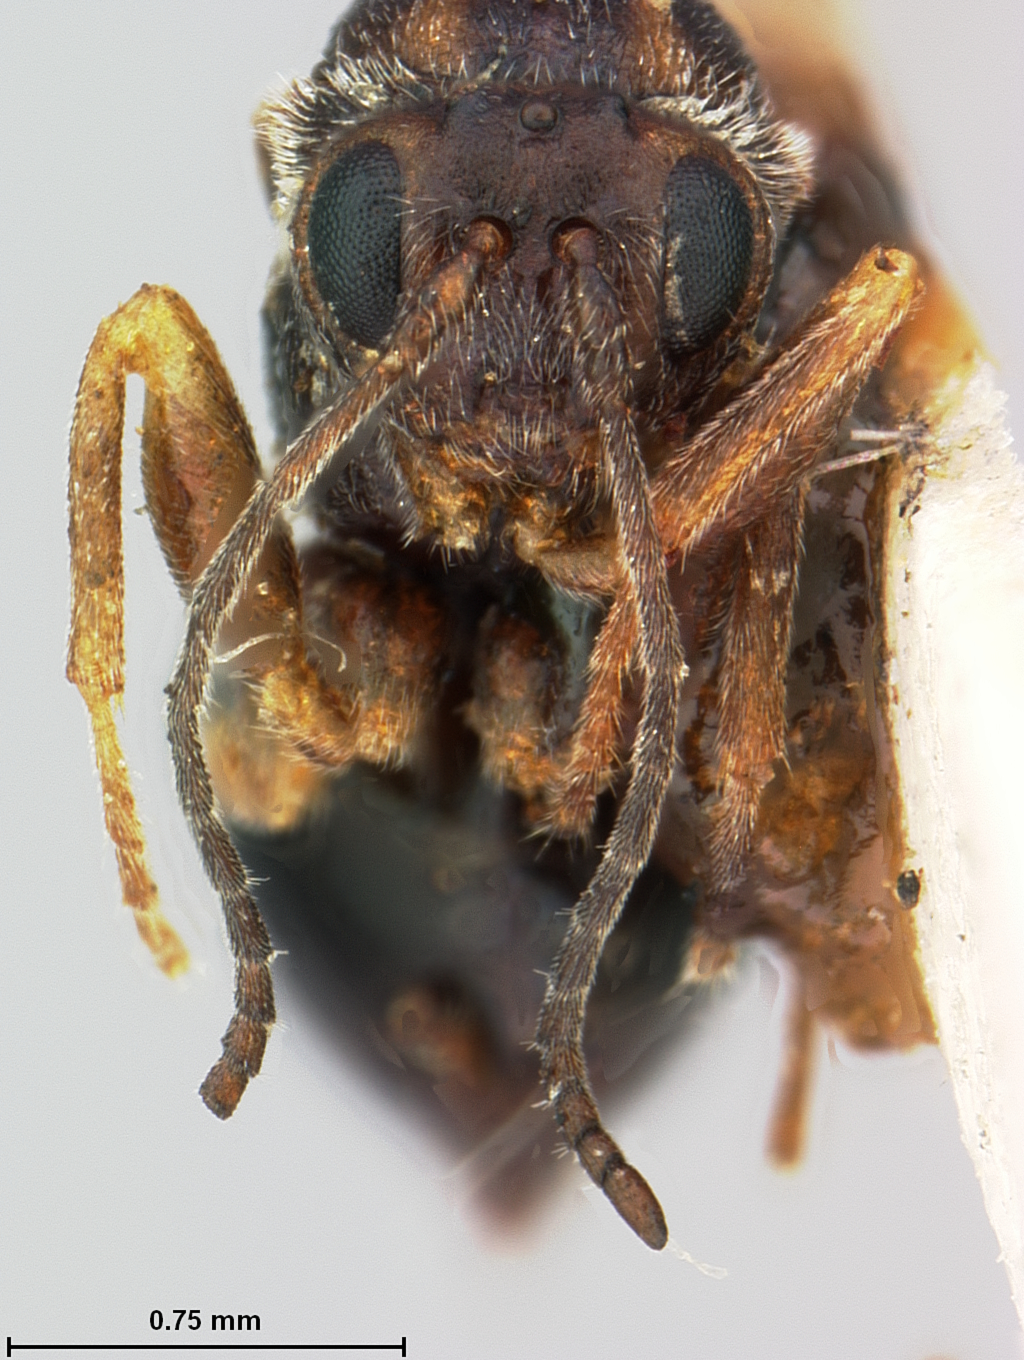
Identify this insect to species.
Antron magdalenae
